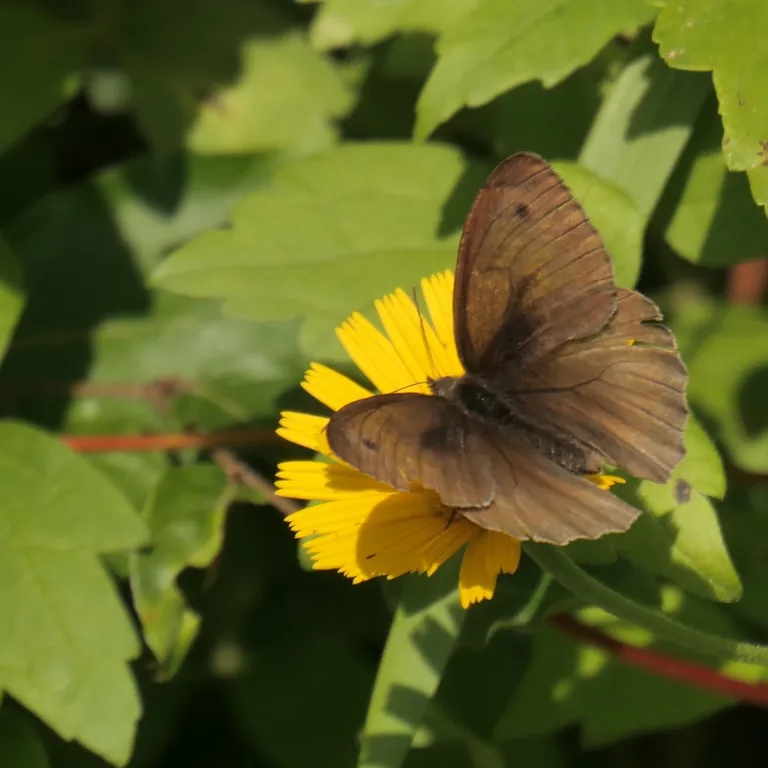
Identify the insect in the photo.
Maniola jurtina
